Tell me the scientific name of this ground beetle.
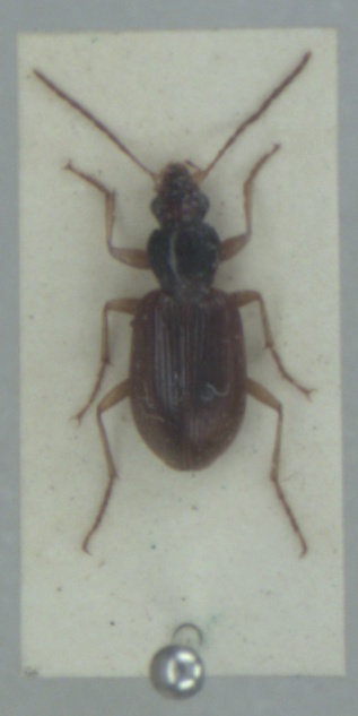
Paranchus albipes
